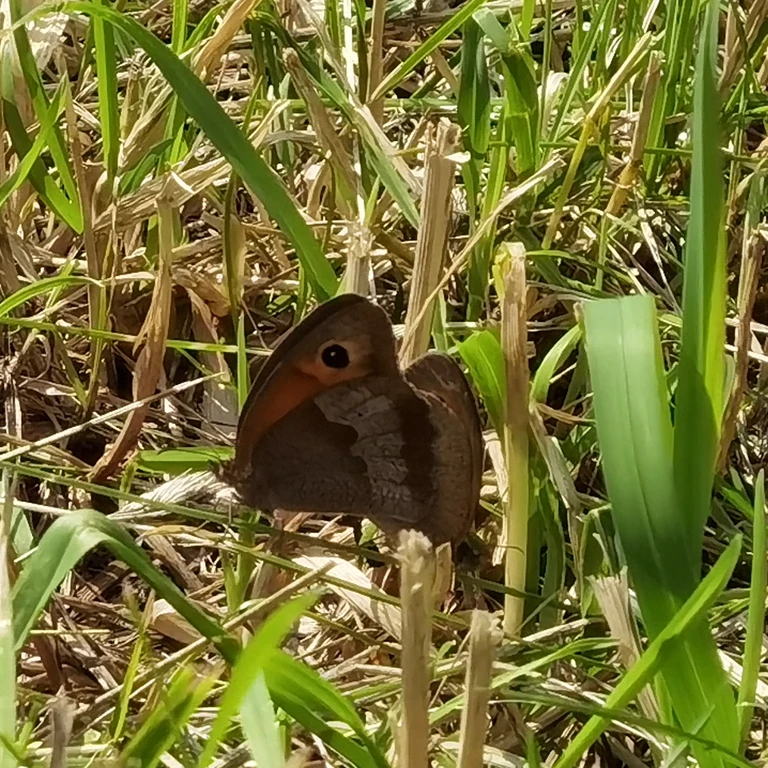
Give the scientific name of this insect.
Maniola jurtina
